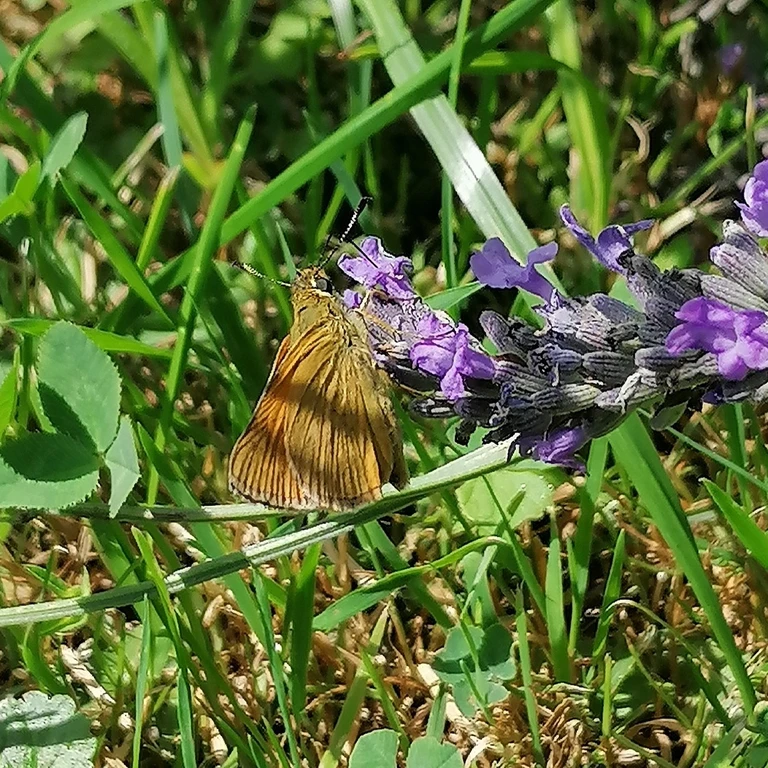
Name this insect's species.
Ochlodes sylvanus (also Ochlodes venata)
